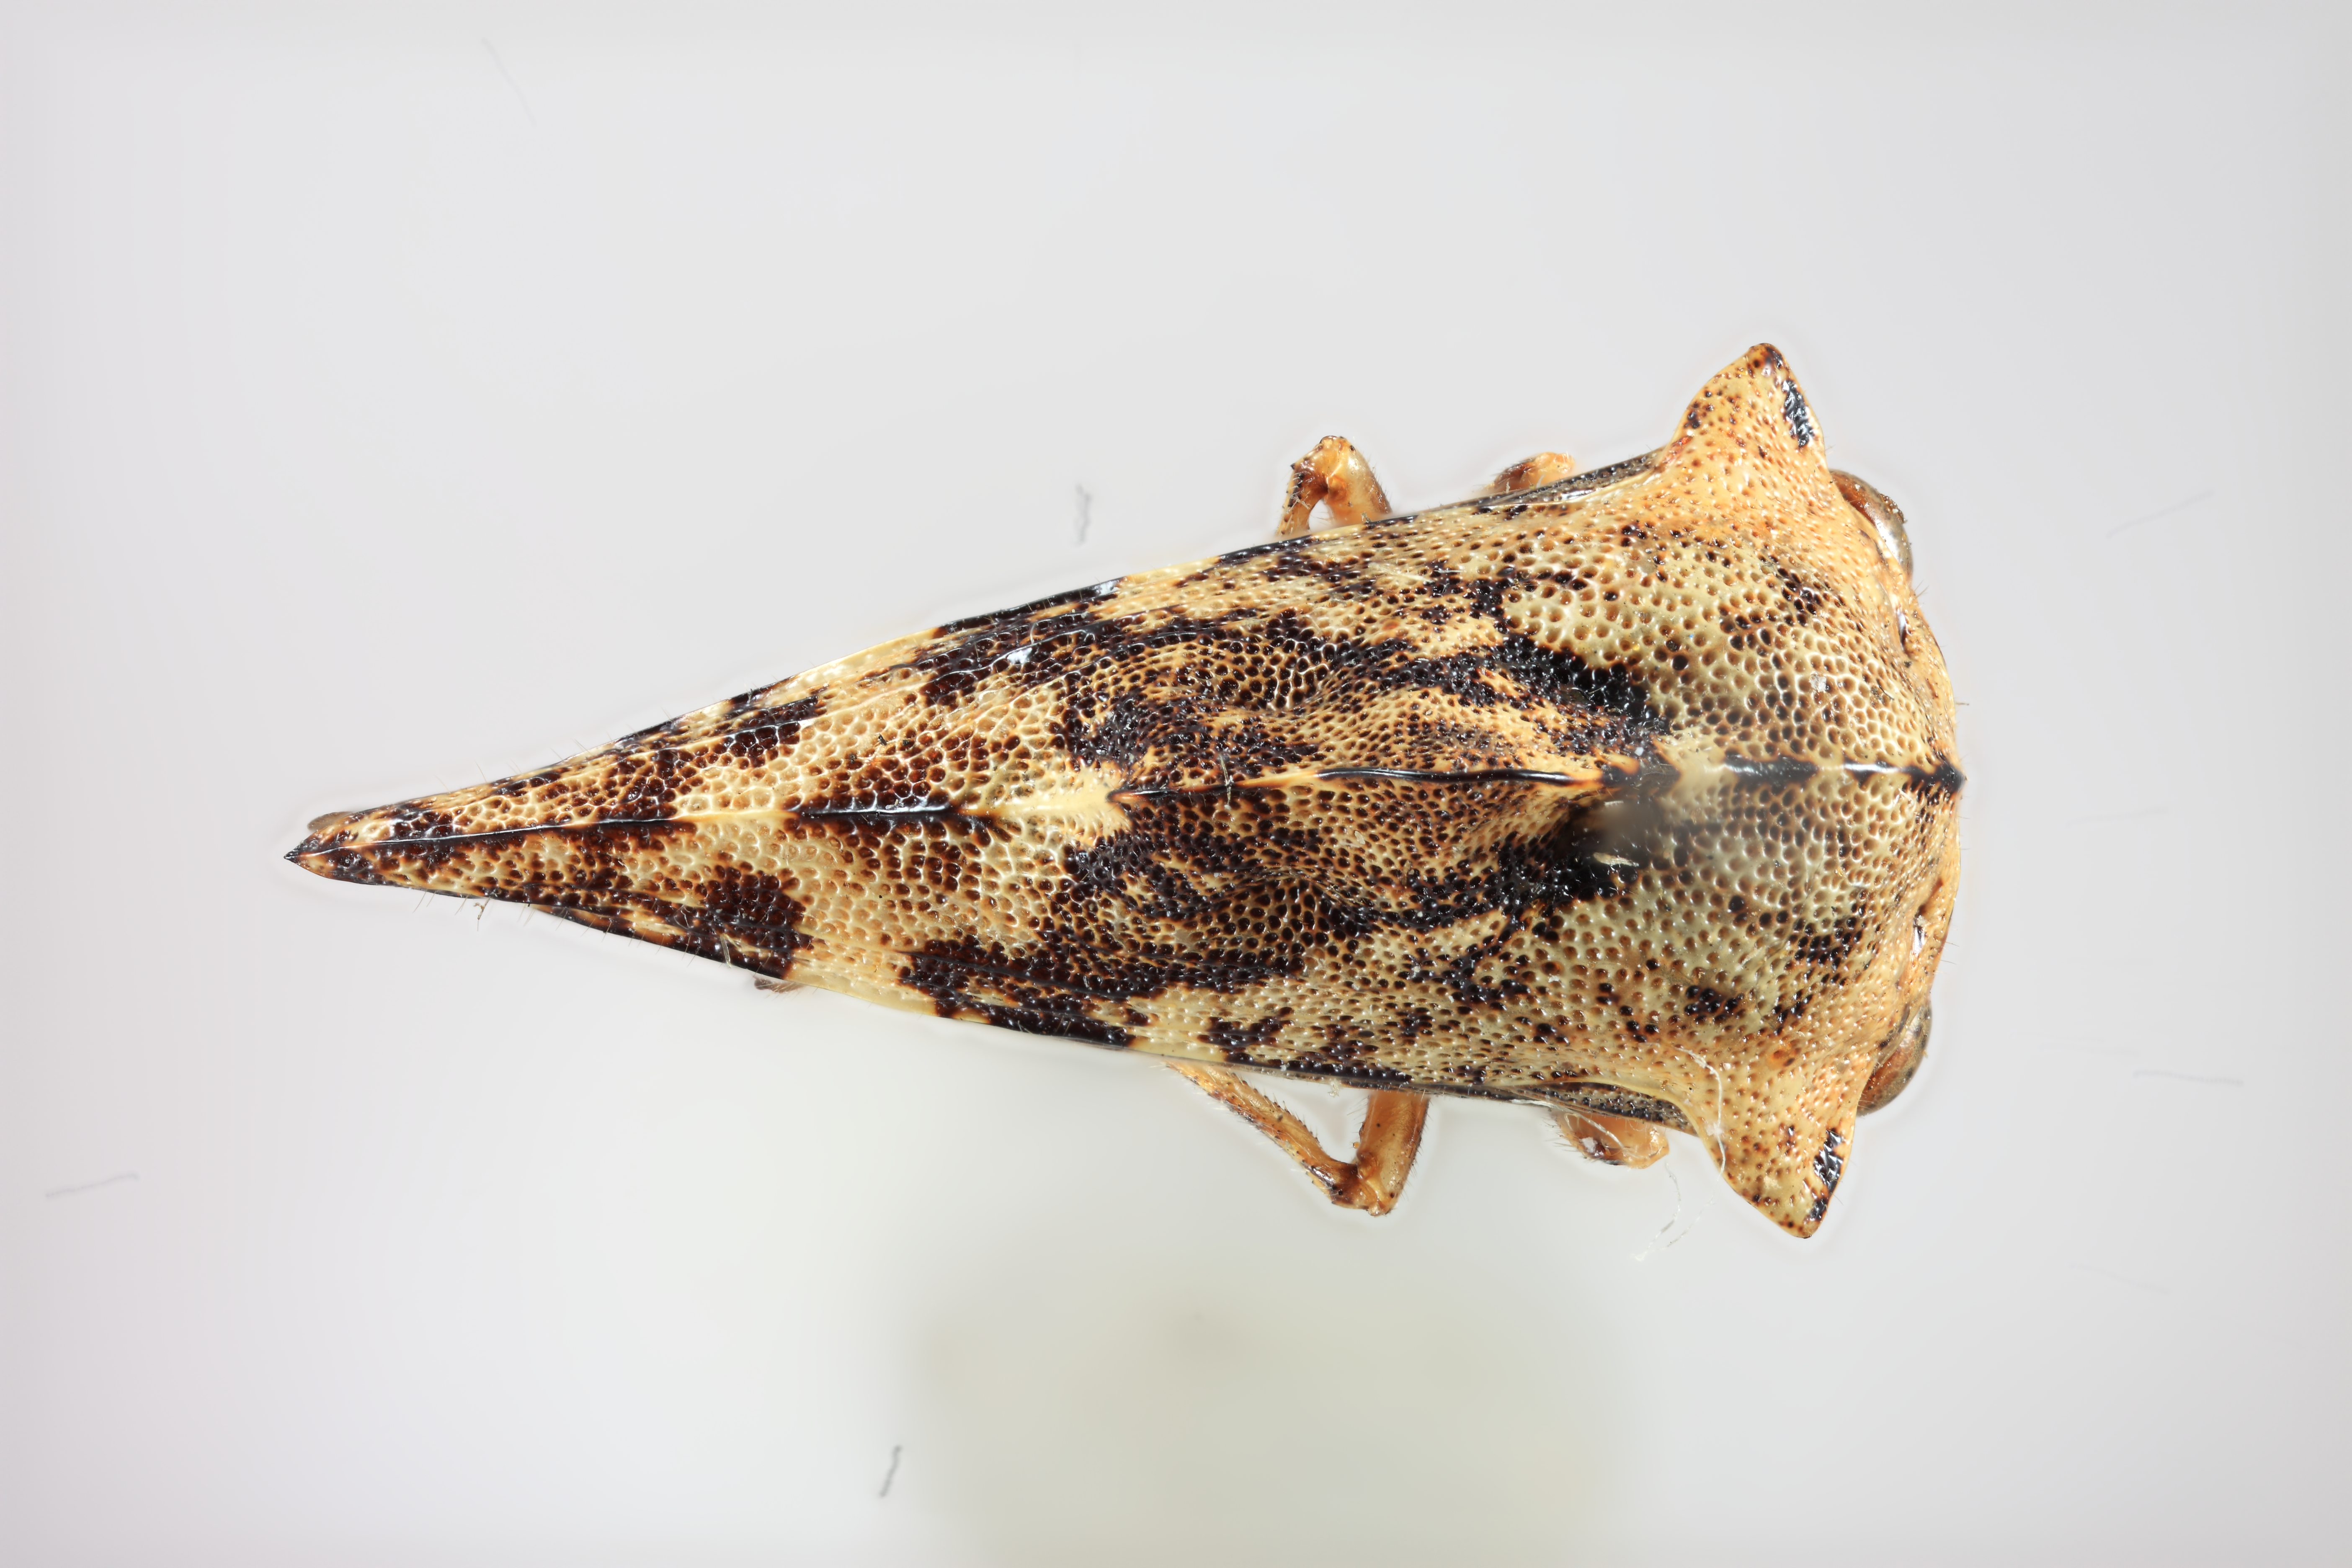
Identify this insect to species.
Heliria fitchi
